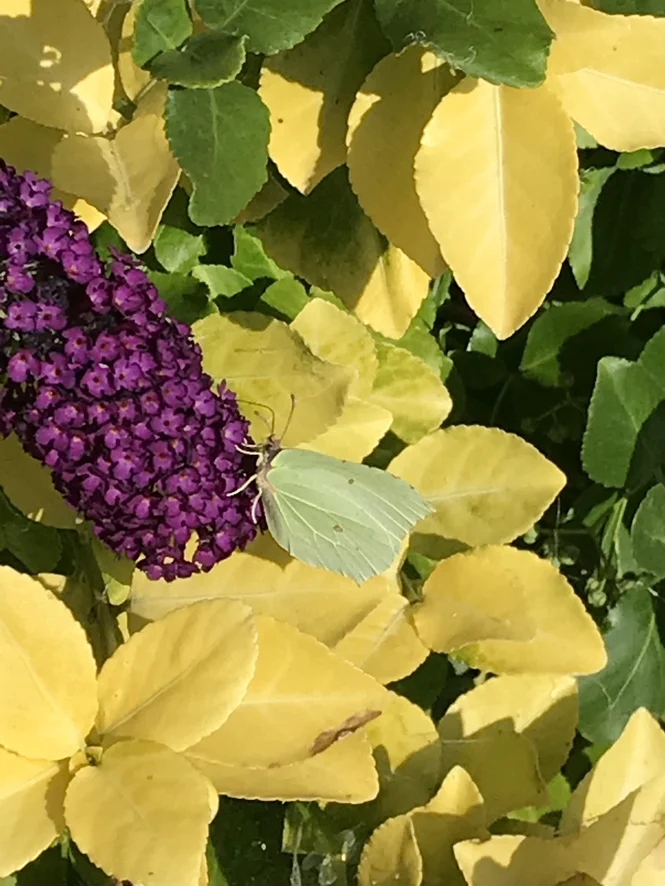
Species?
Gonepteryx rhamni
